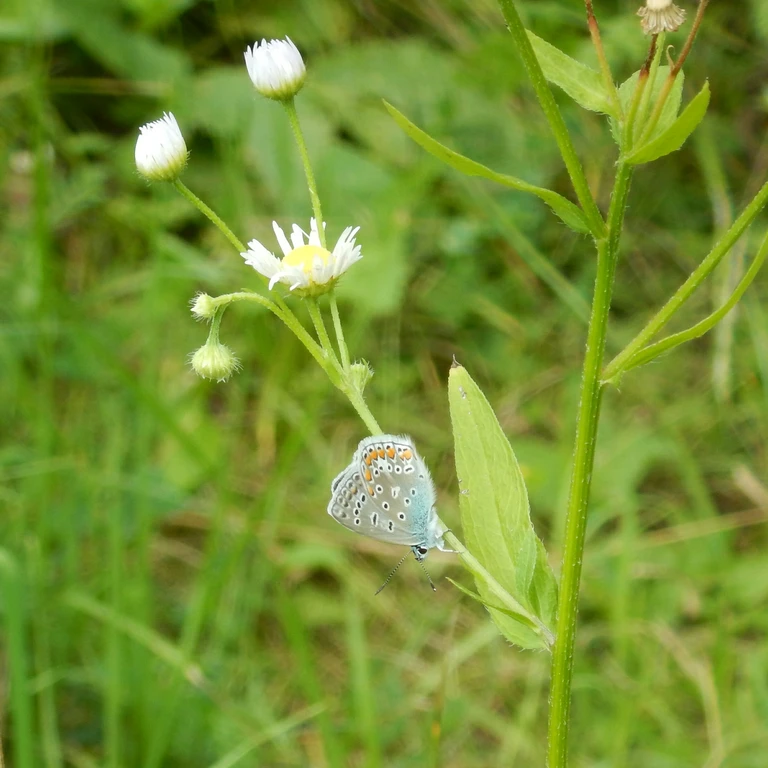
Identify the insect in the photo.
Polyommatus icarus
